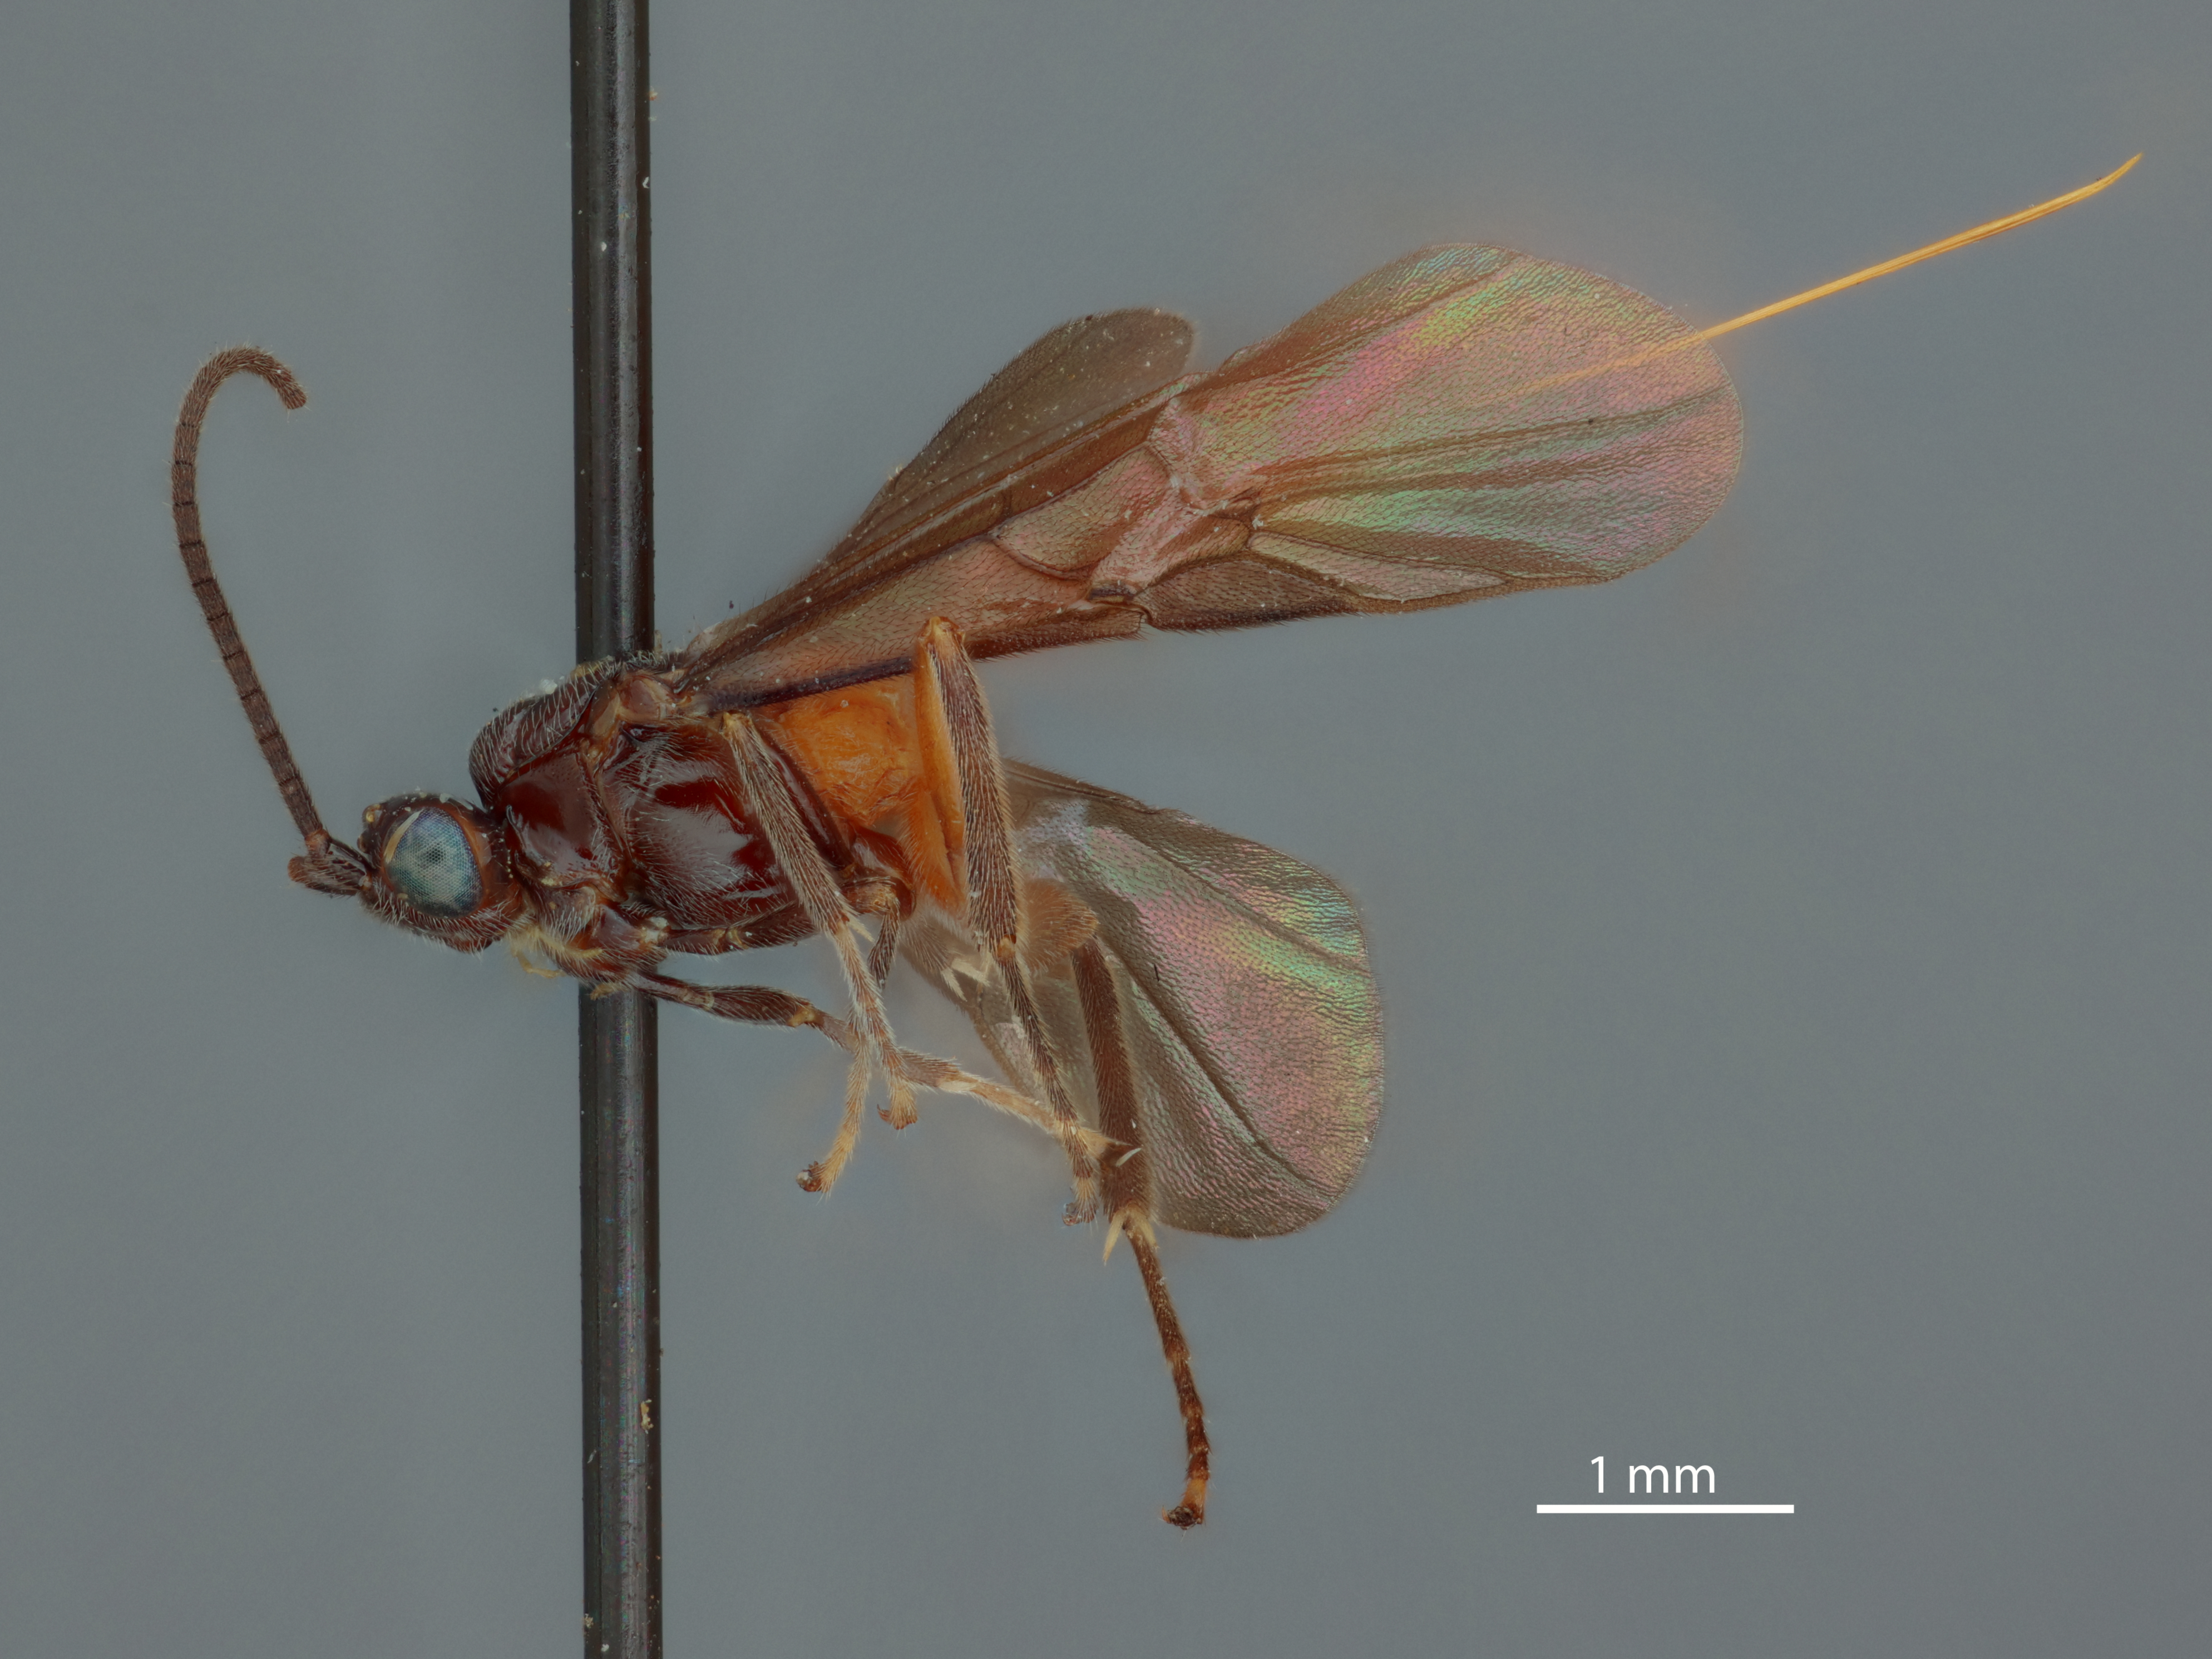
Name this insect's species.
Bassus usitatus
